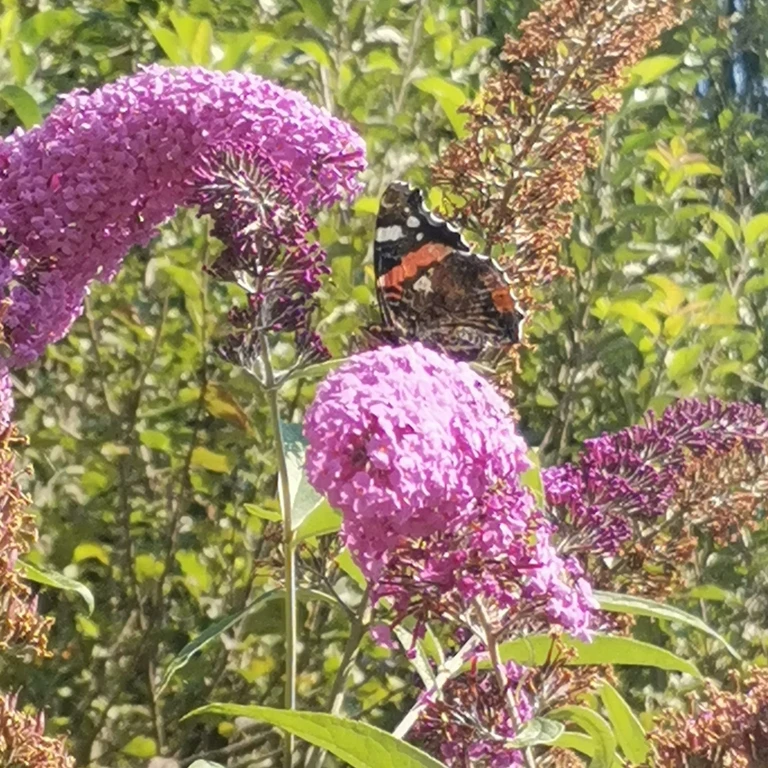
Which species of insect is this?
Vanessa atalanta
